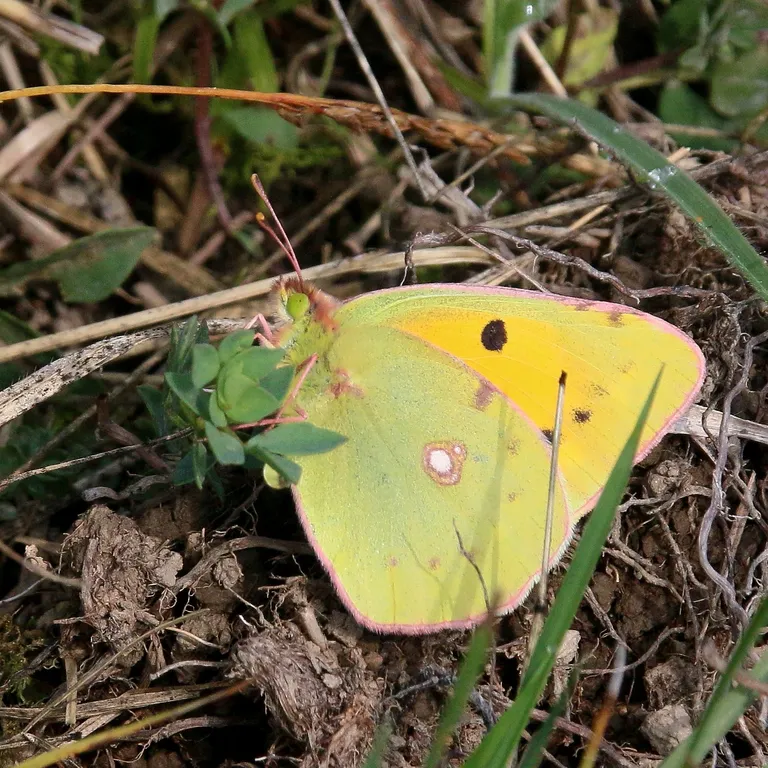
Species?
Colias croceus
